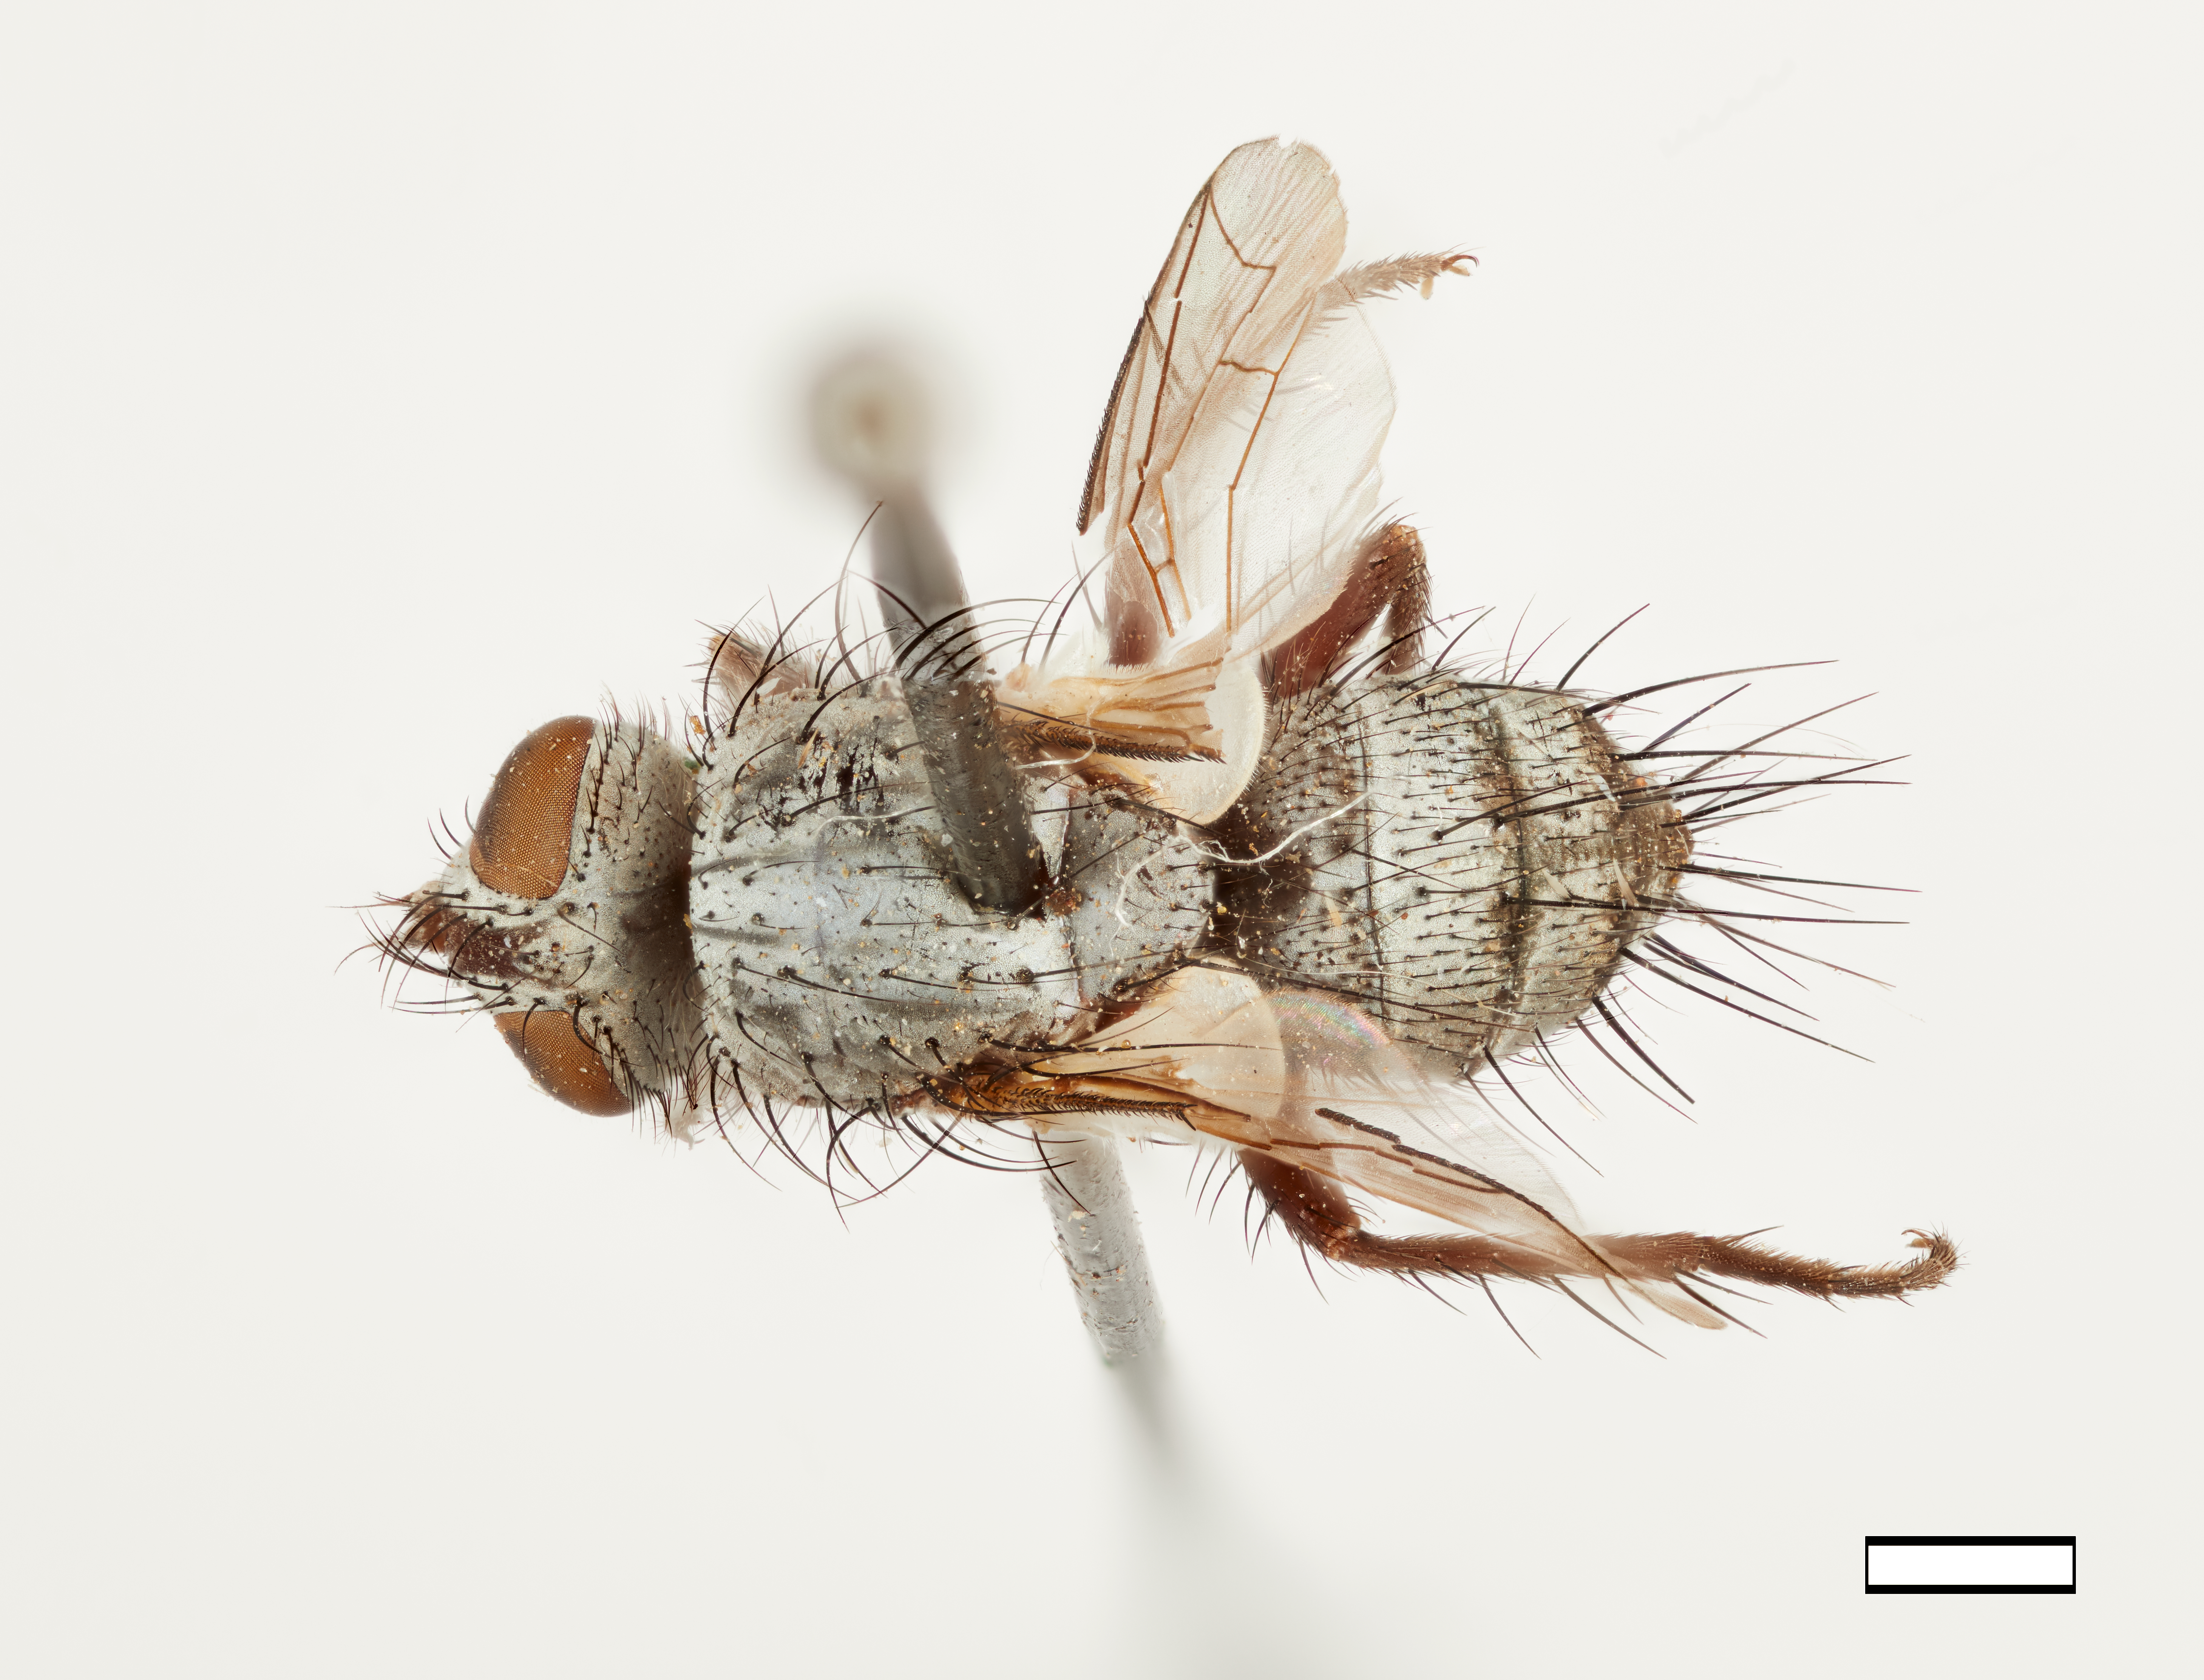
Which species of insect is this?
Brachycoma pulverea
